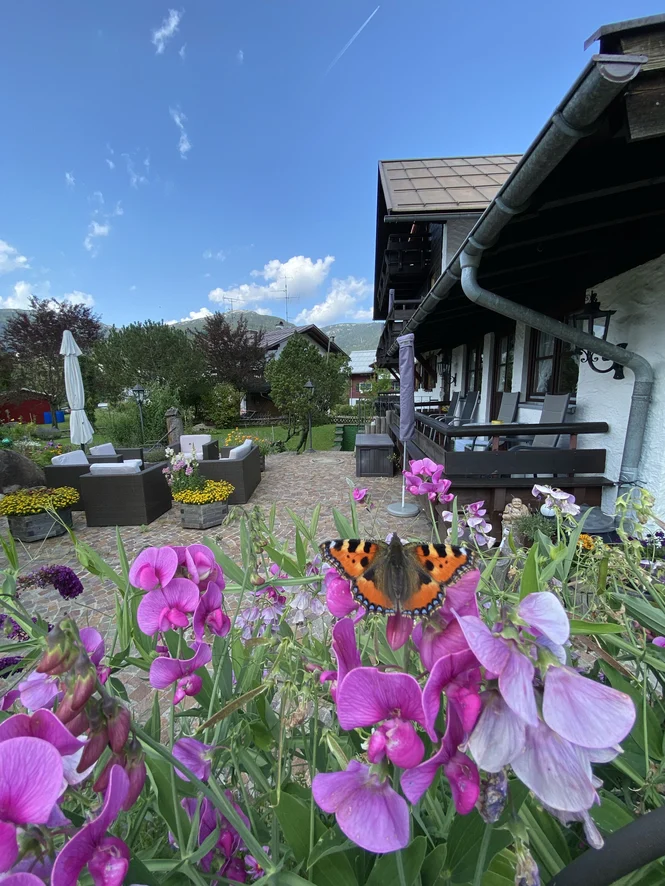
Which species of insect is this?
Aglais urticae
